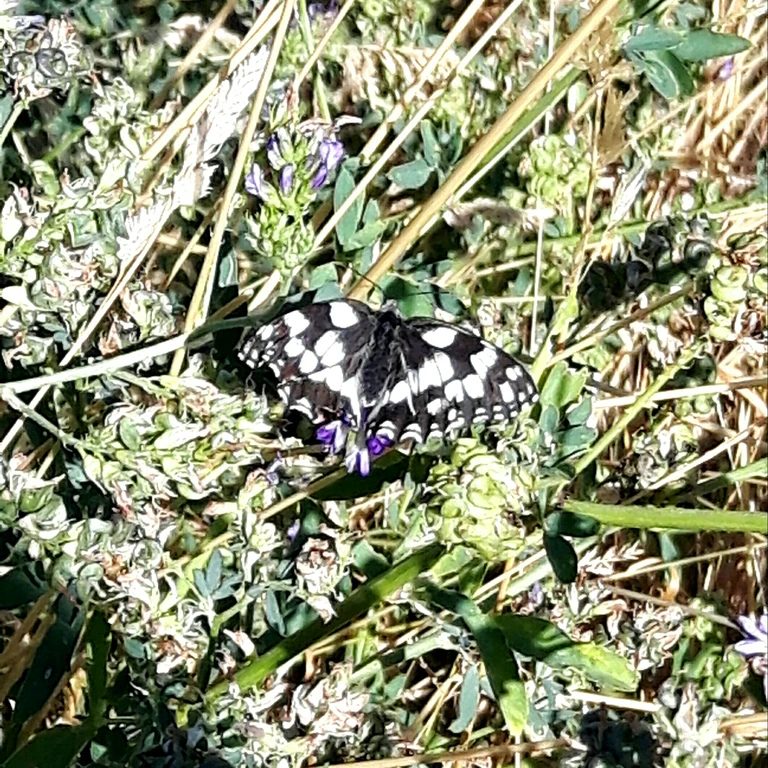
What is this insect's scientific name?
Melanargia galathea
